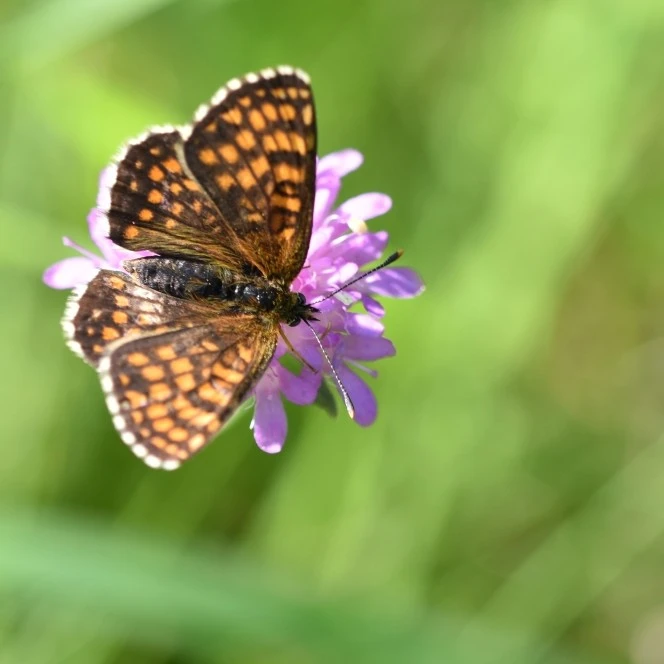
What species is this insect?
Melitaea athalia
